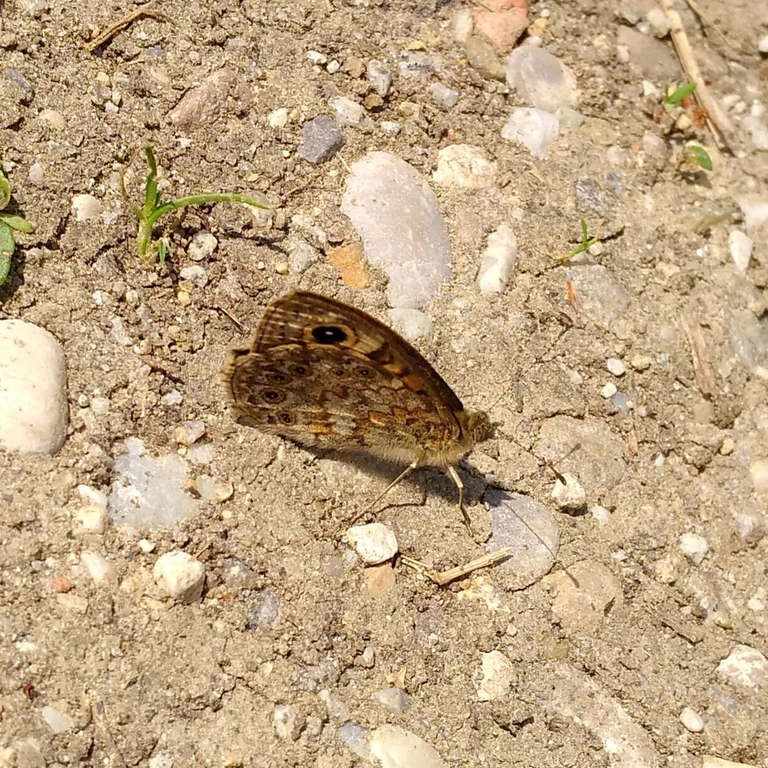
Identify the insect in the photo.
Lasiommata megera (also Pararge megera)
